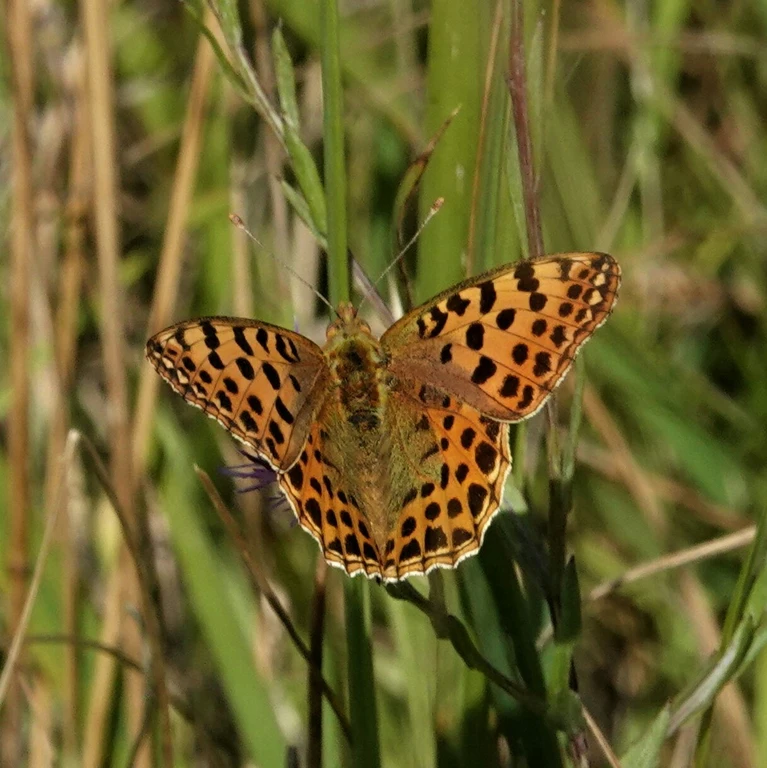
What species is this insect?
Issoria lathonia
